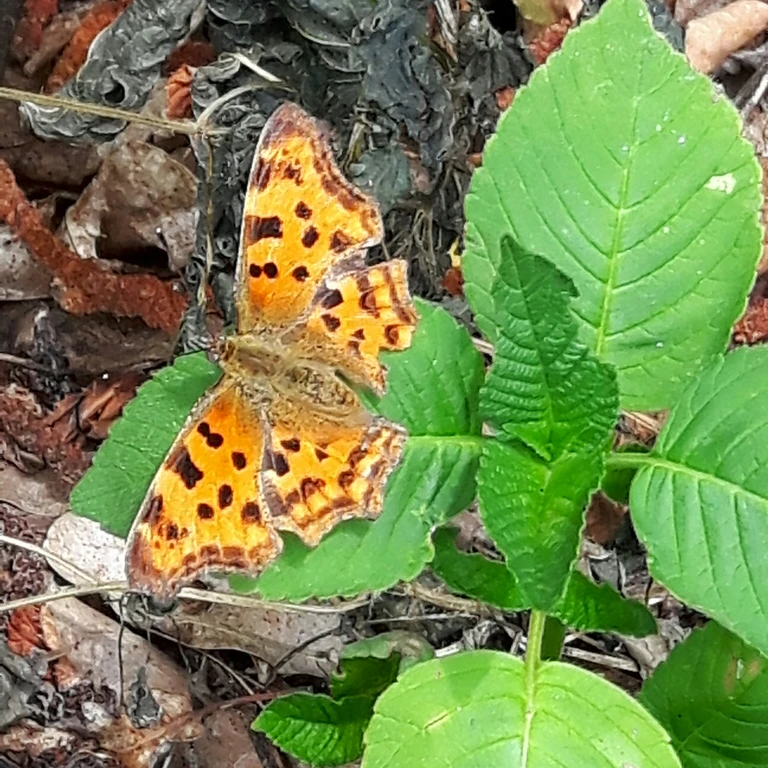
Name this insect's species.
Polygonia c-album
